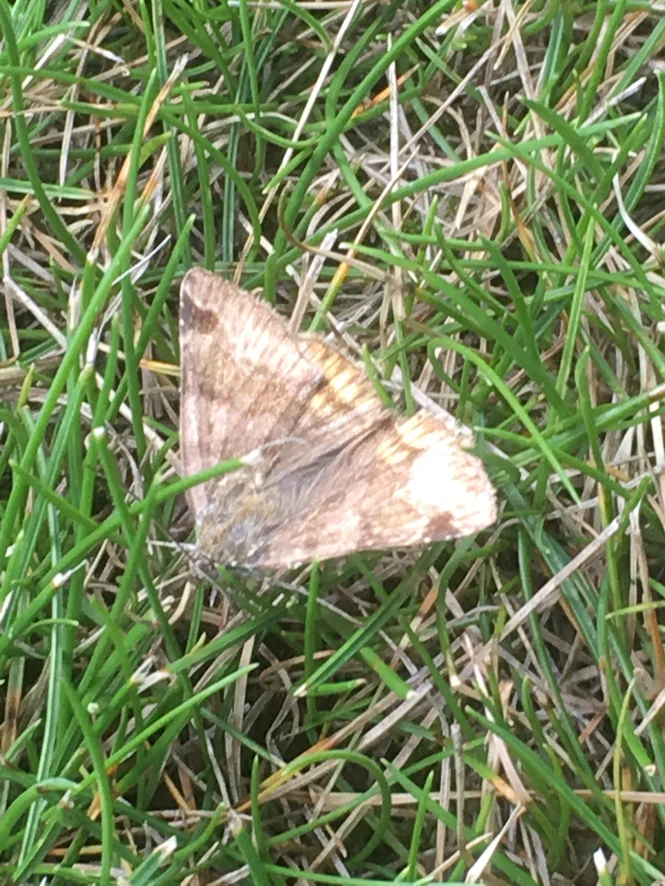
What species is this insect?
Euclidia glyphica
